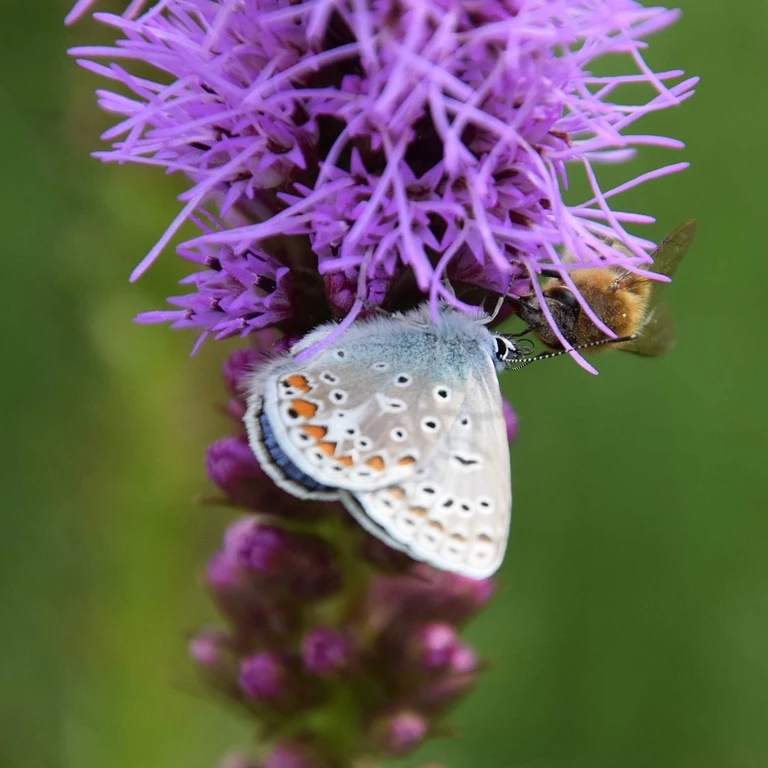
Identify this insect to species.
Polyommatus icarus
